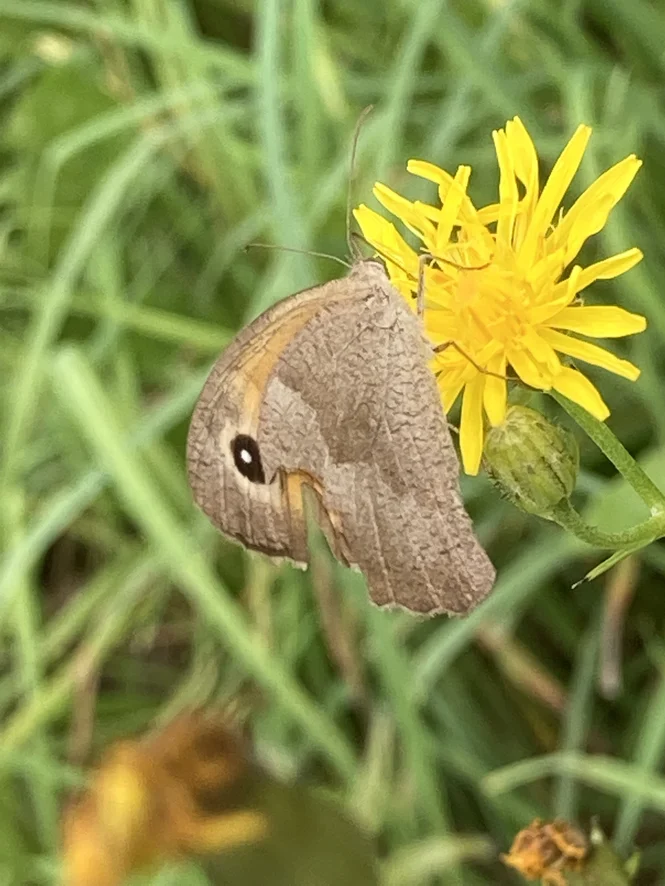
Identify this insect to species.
Maniola jurtina
